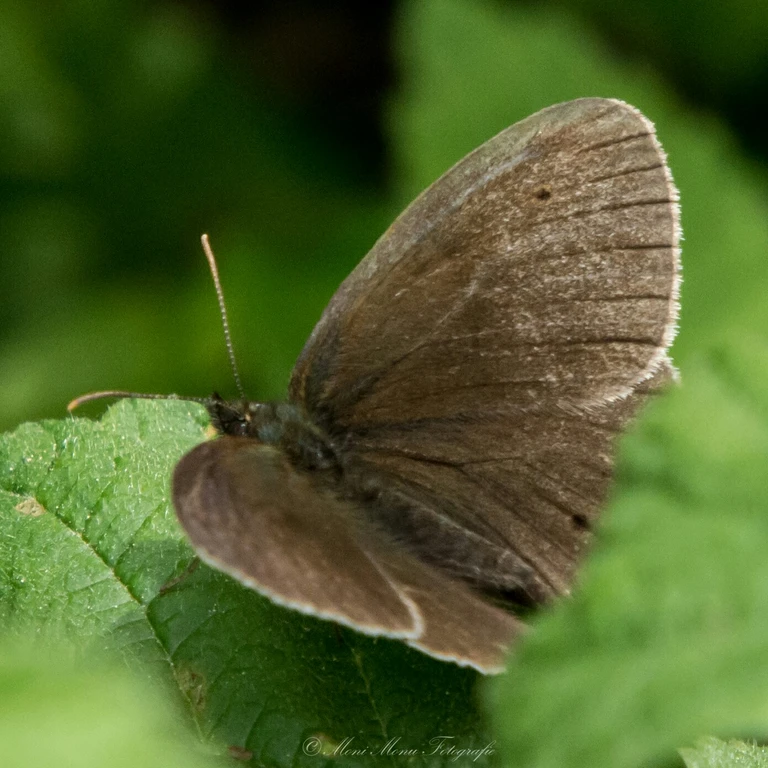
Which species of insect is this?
Aphantopus hyperantus
